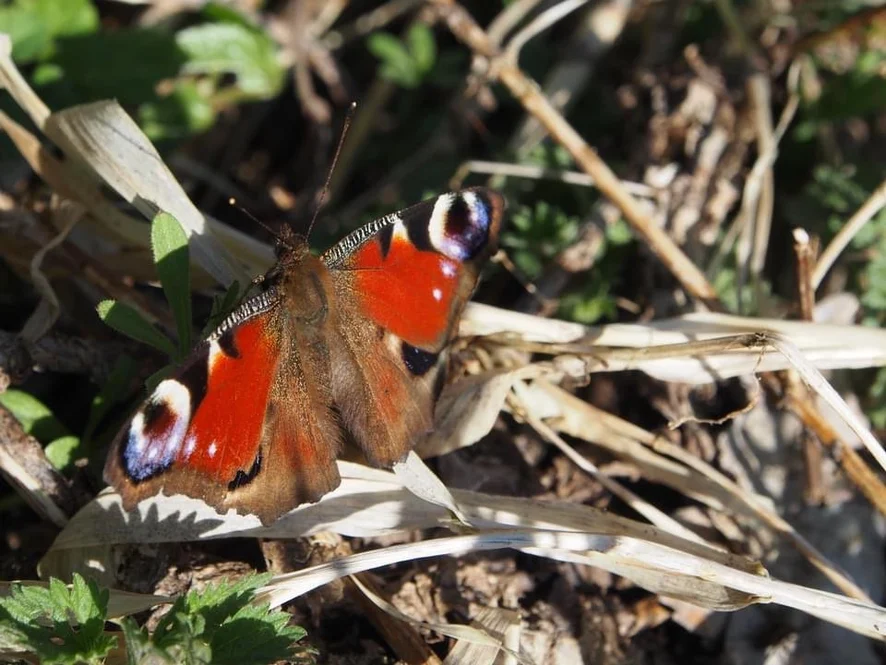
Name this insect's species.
Aglais io
